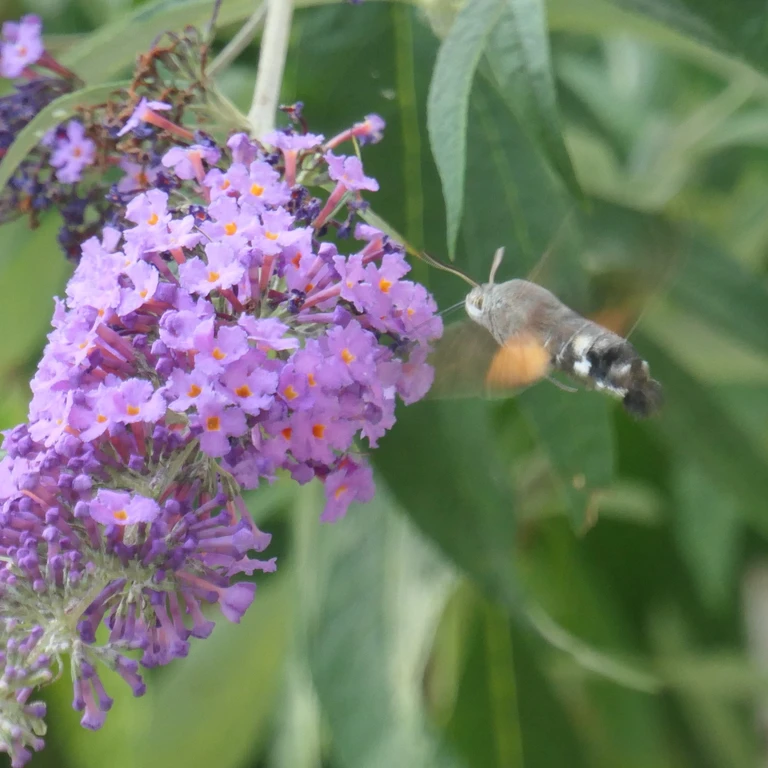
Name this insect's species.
Macroglossum stellatarum
